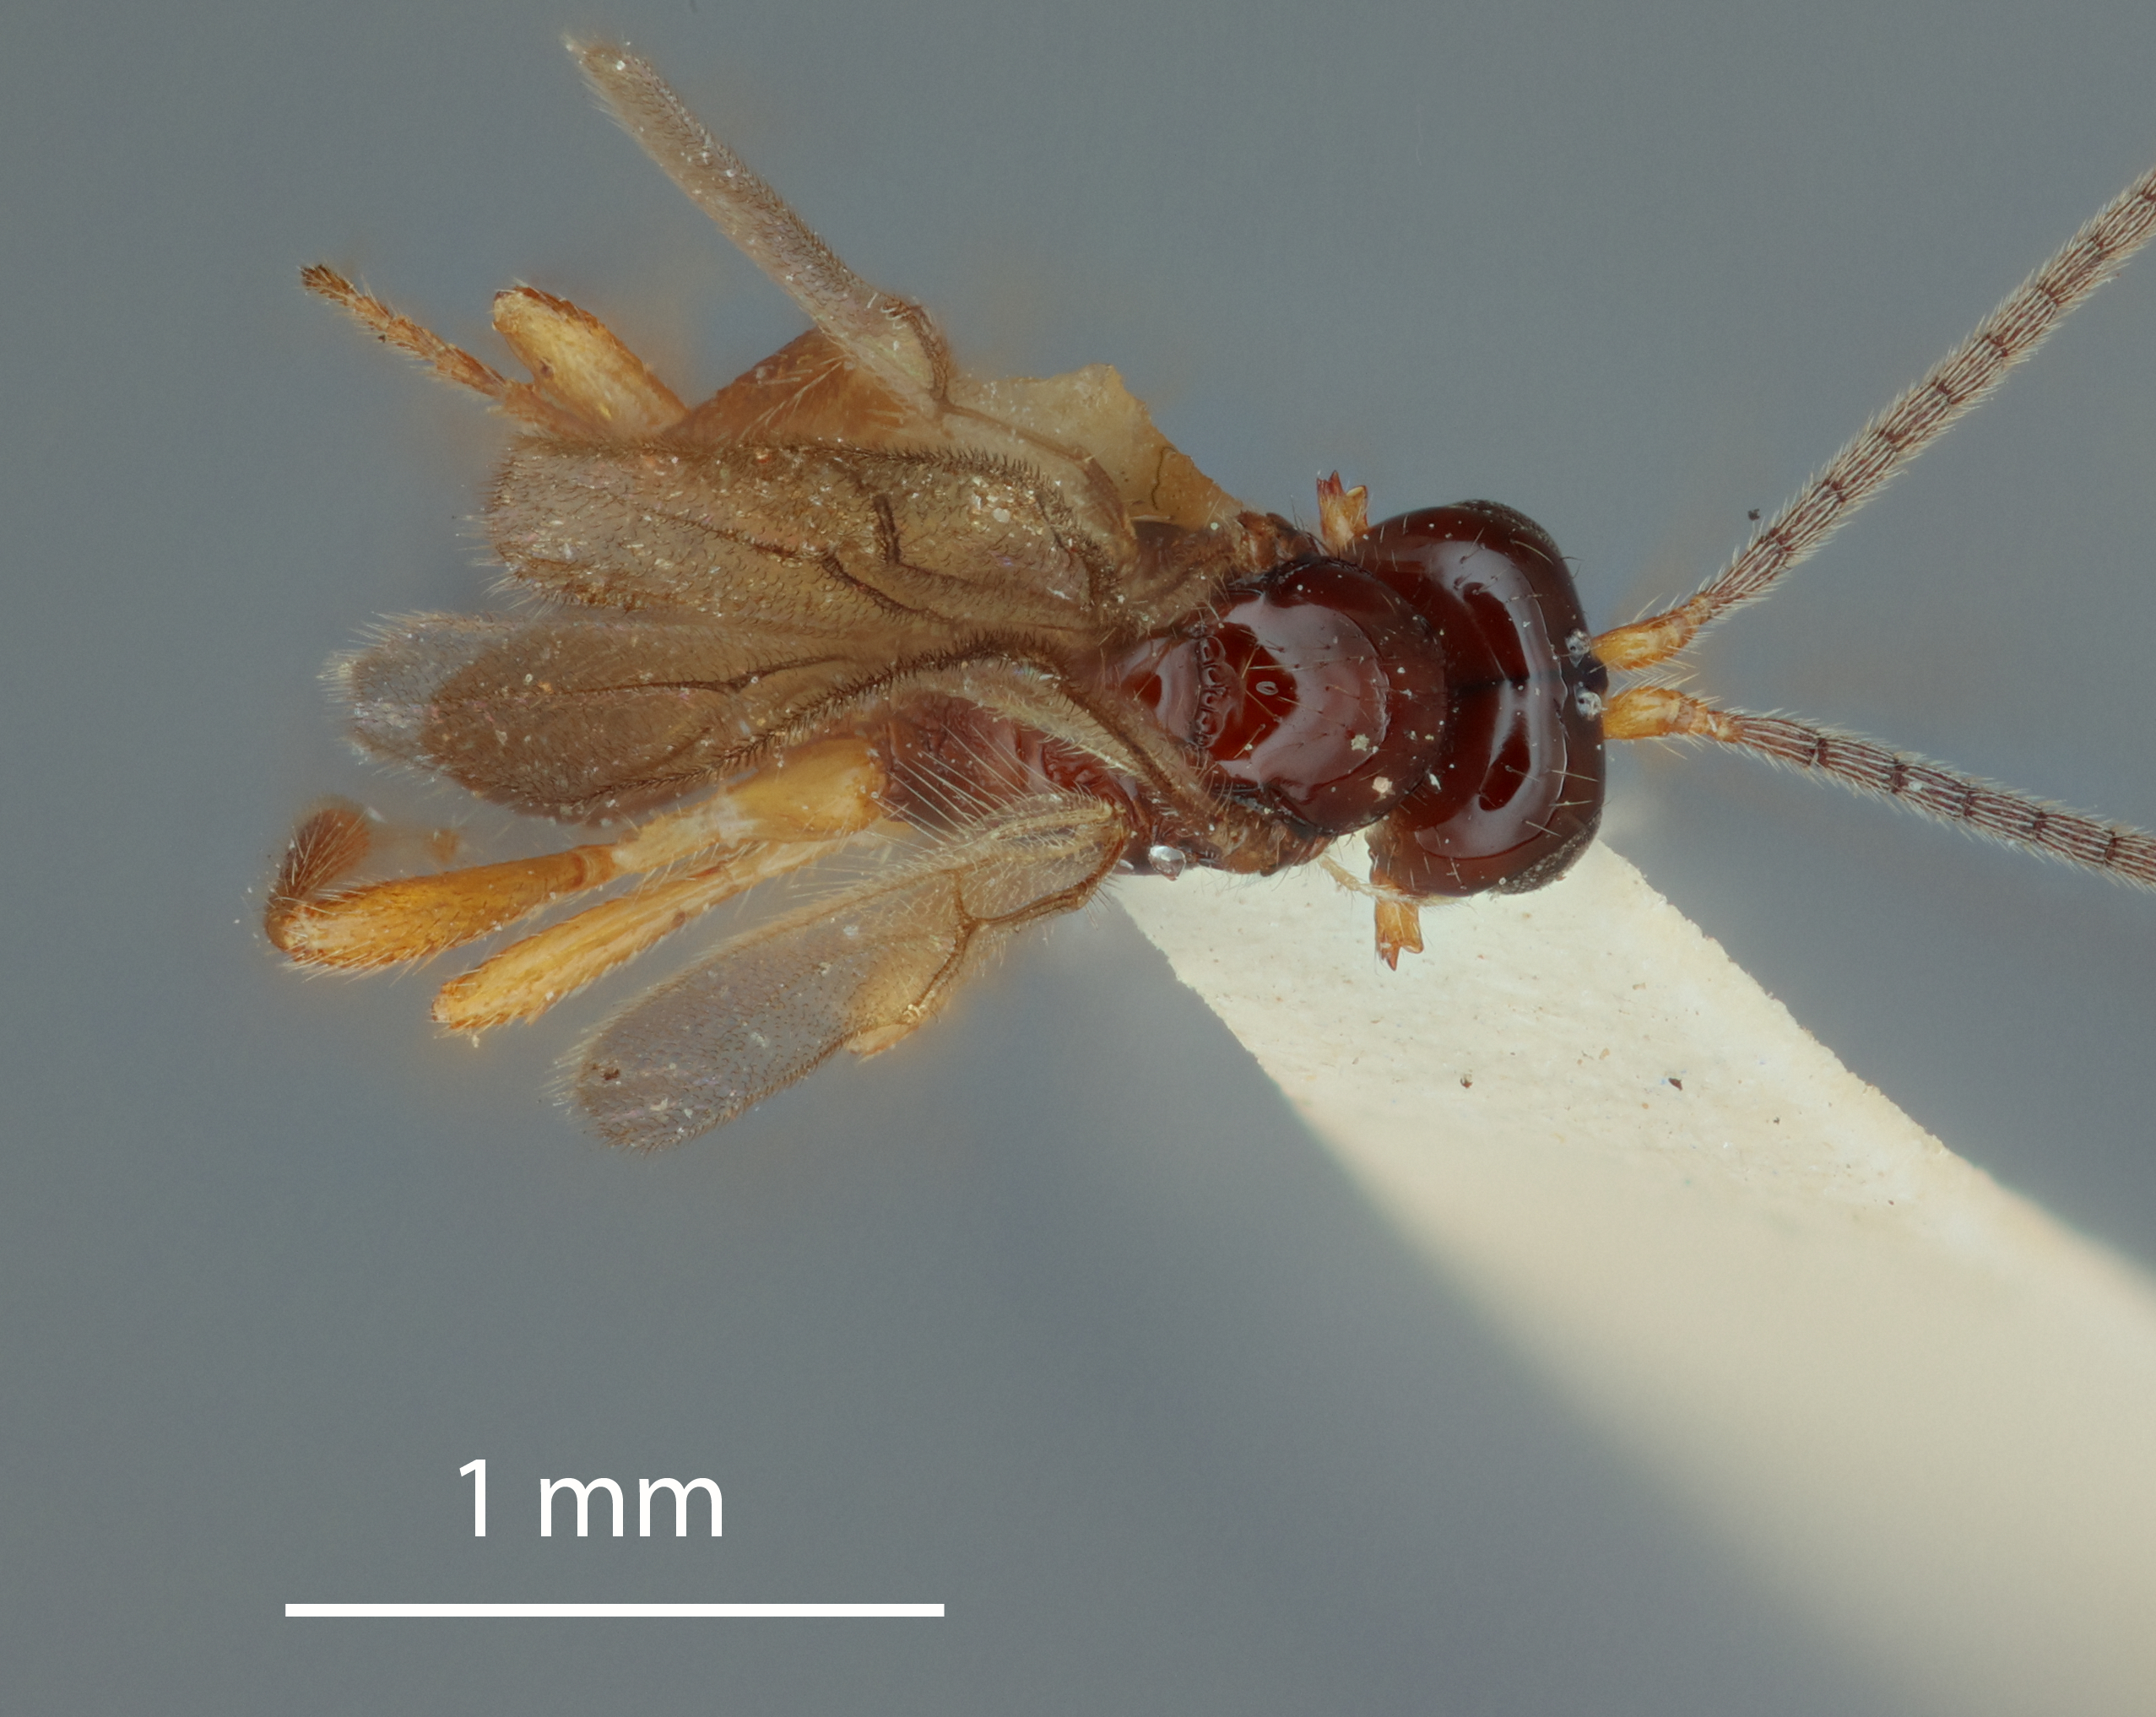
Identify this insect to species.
Synaldis altera
